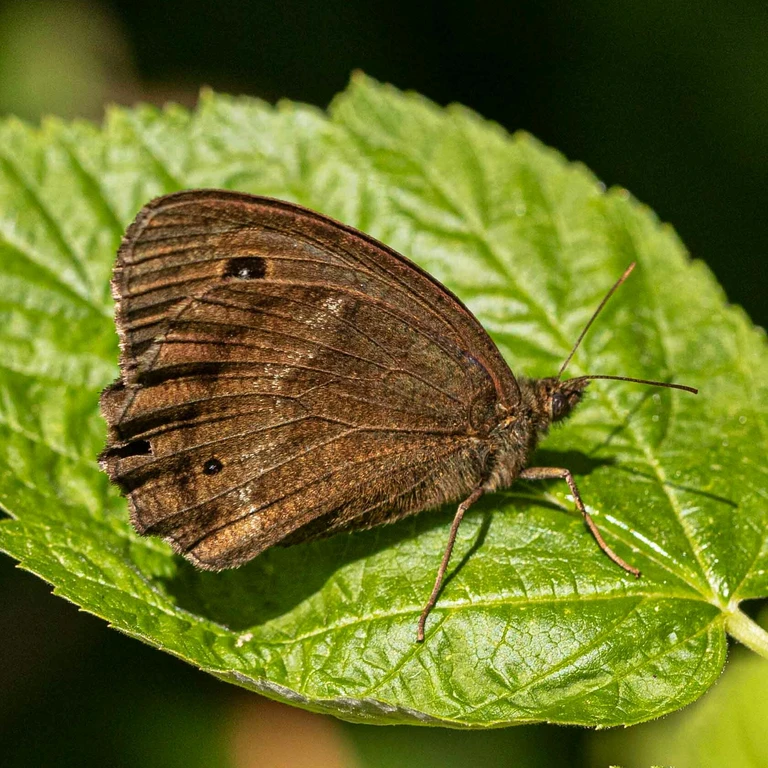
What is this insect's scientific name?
Minois dryas
